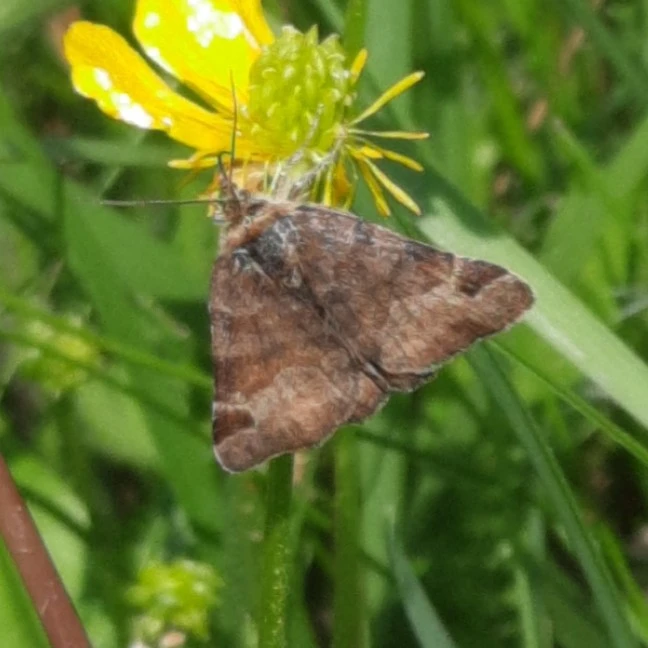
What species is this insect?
Euclidia glyphica
